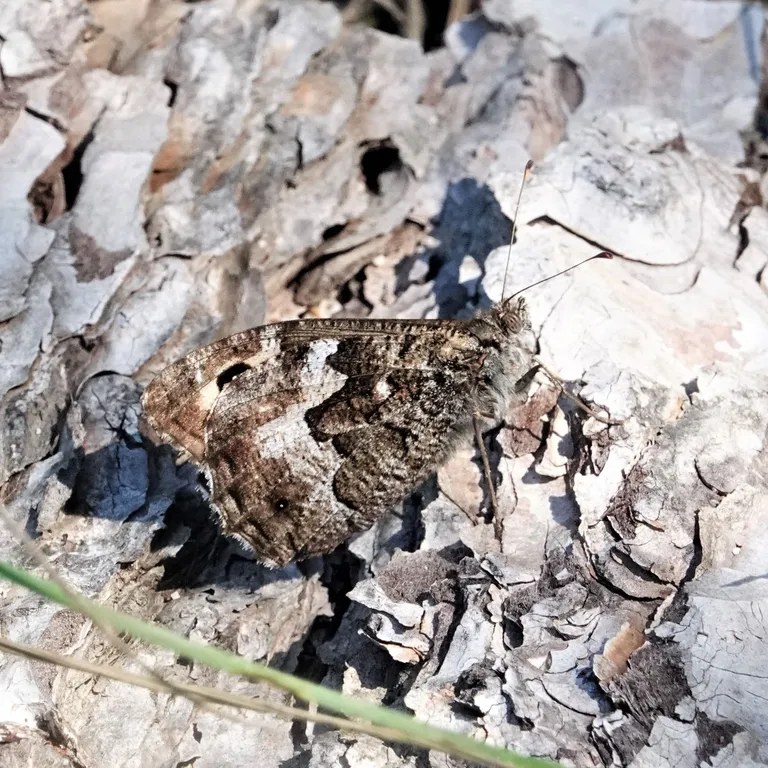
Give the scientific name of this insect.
Hipparchia semele
